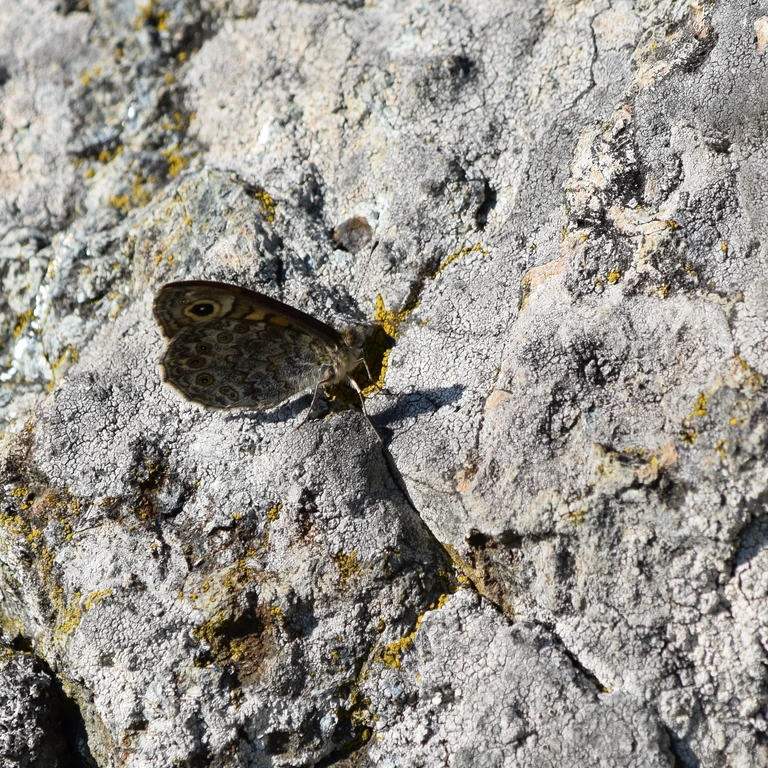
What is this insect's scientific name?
Lasiommata megera (also Pararge megera)
